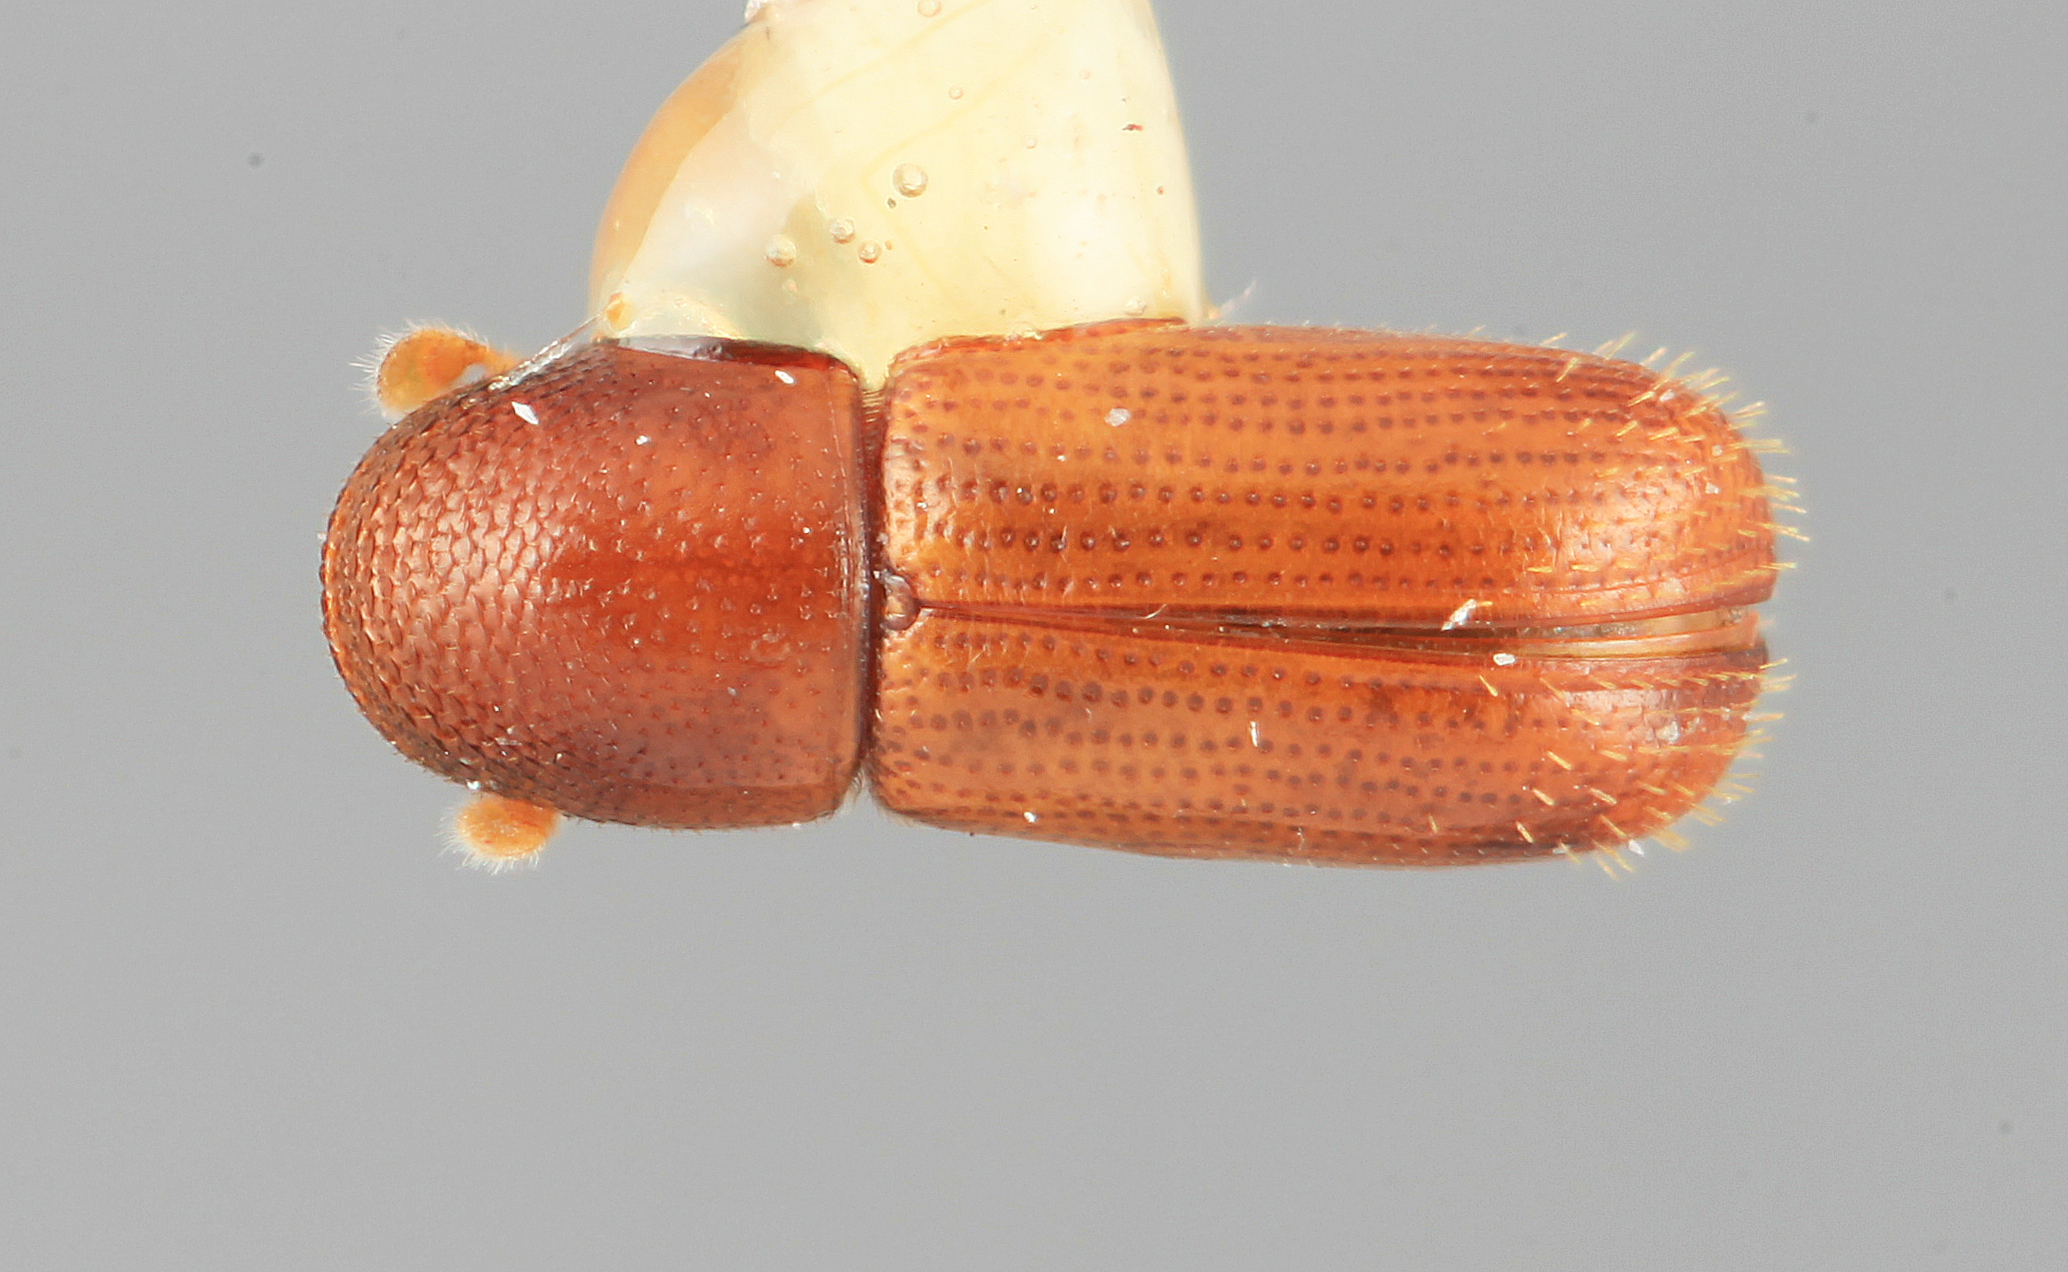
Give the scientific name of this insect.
Araptus placatus
